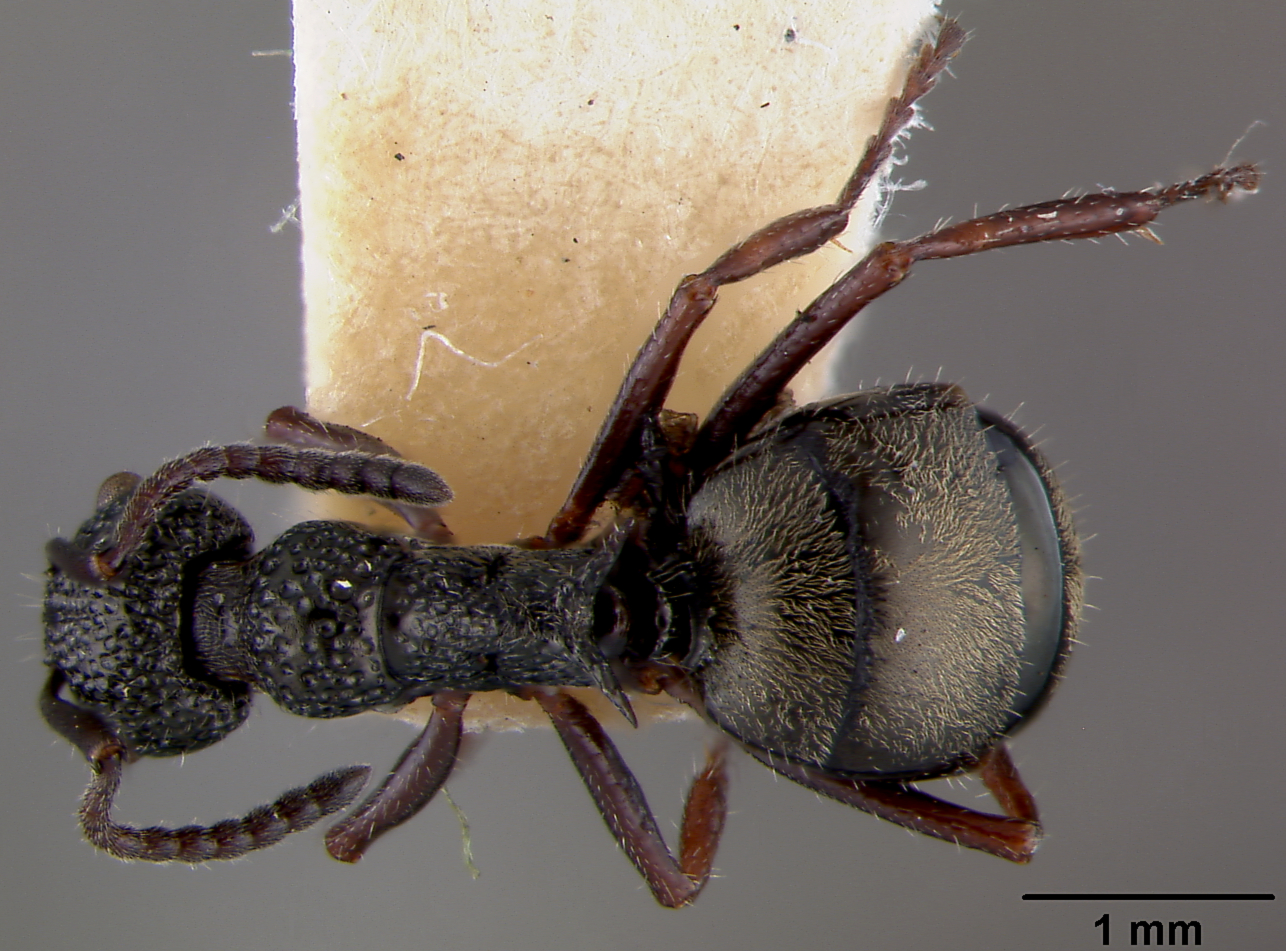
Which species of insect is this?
Dolichoderus ypsilon
